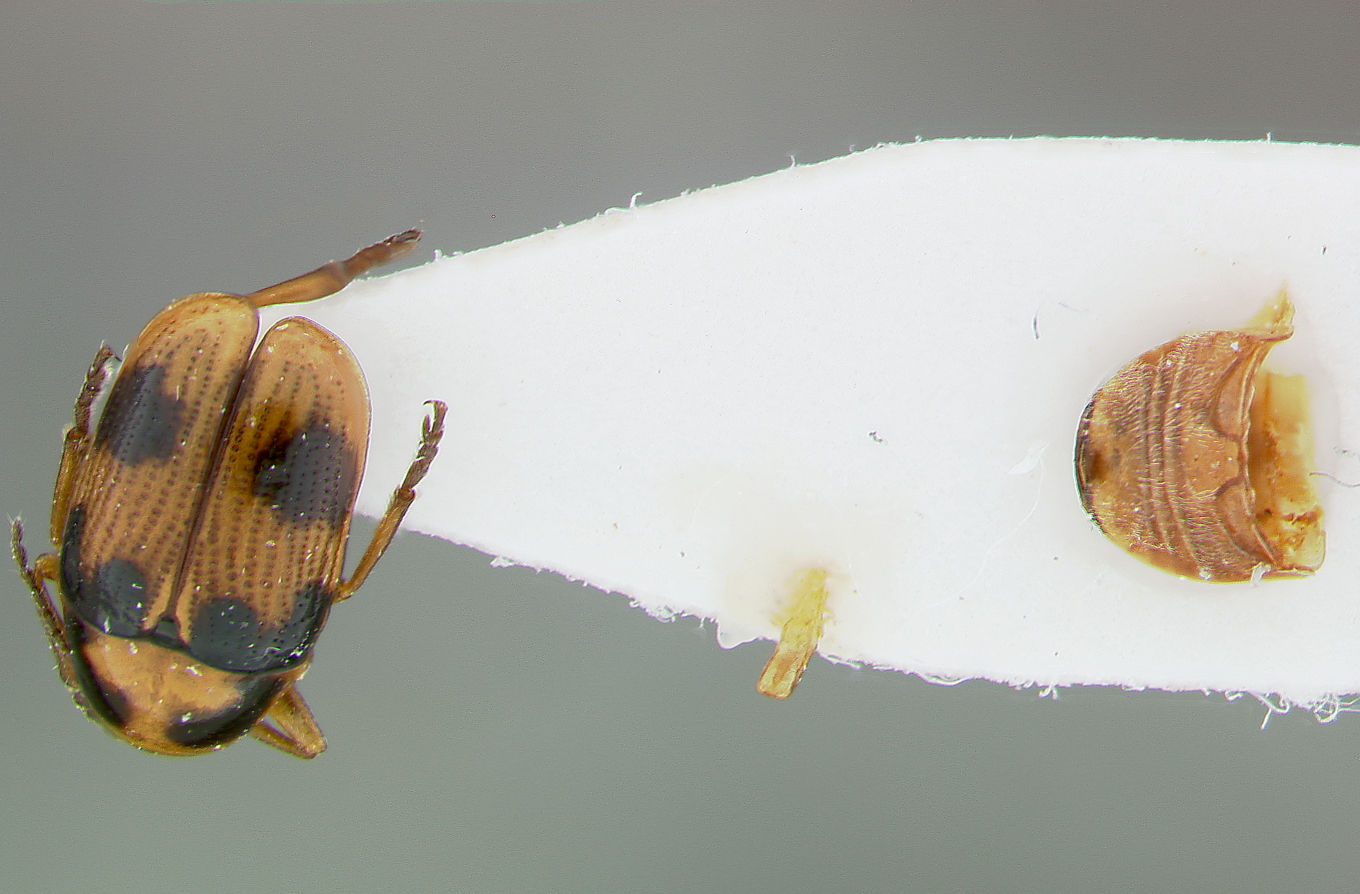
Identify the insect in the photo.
Melixanthus notabilis
